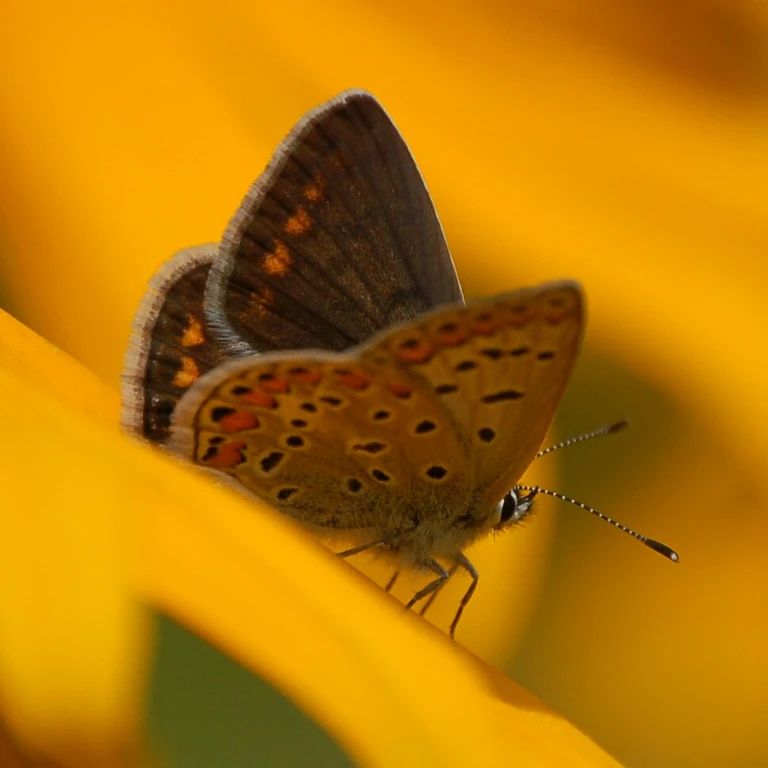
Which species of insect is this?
Polyommatus icarus
